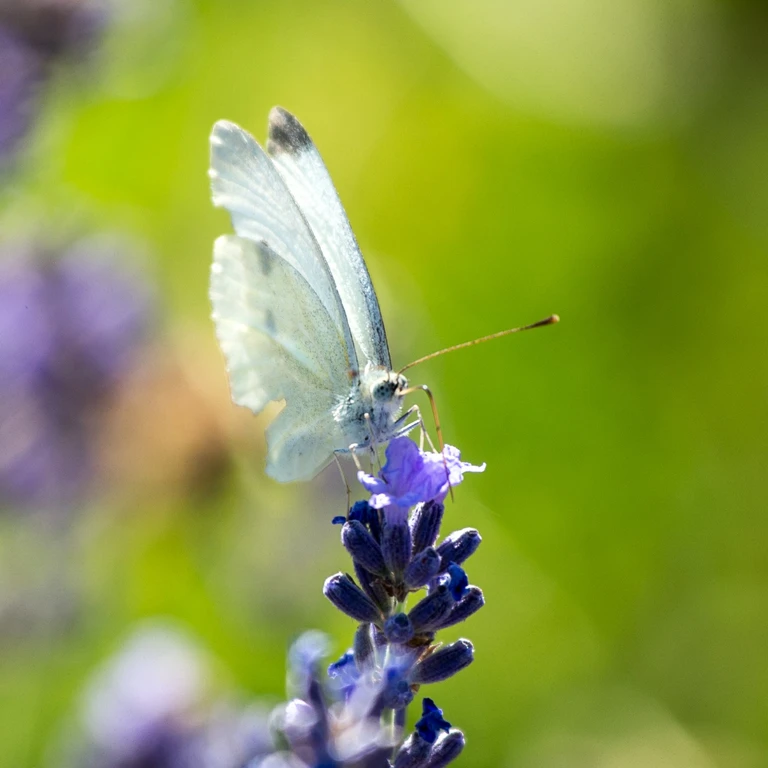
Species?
Pieris rapae
